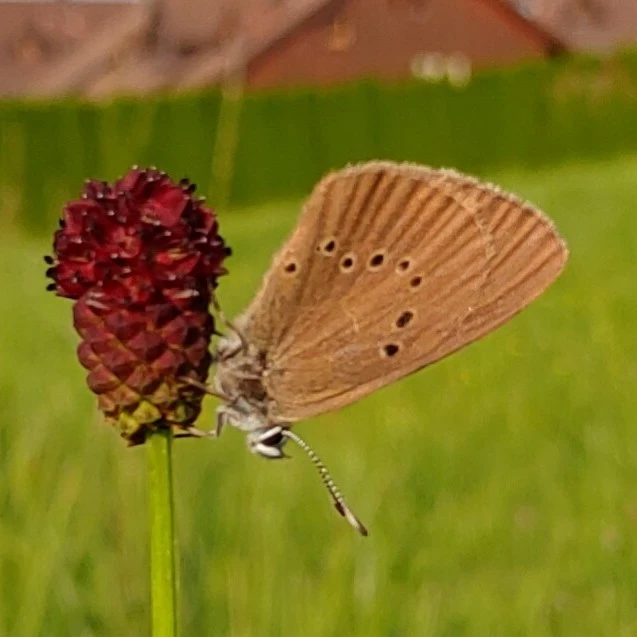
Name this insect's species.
Phengaris nausithous (also Maculinea nausithous)
